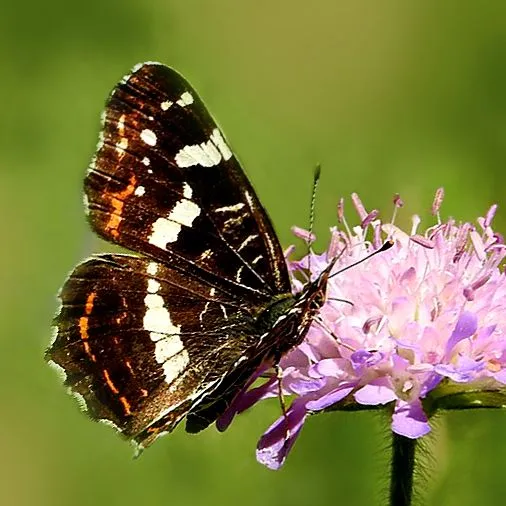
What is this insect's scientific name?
Araschnia levana
